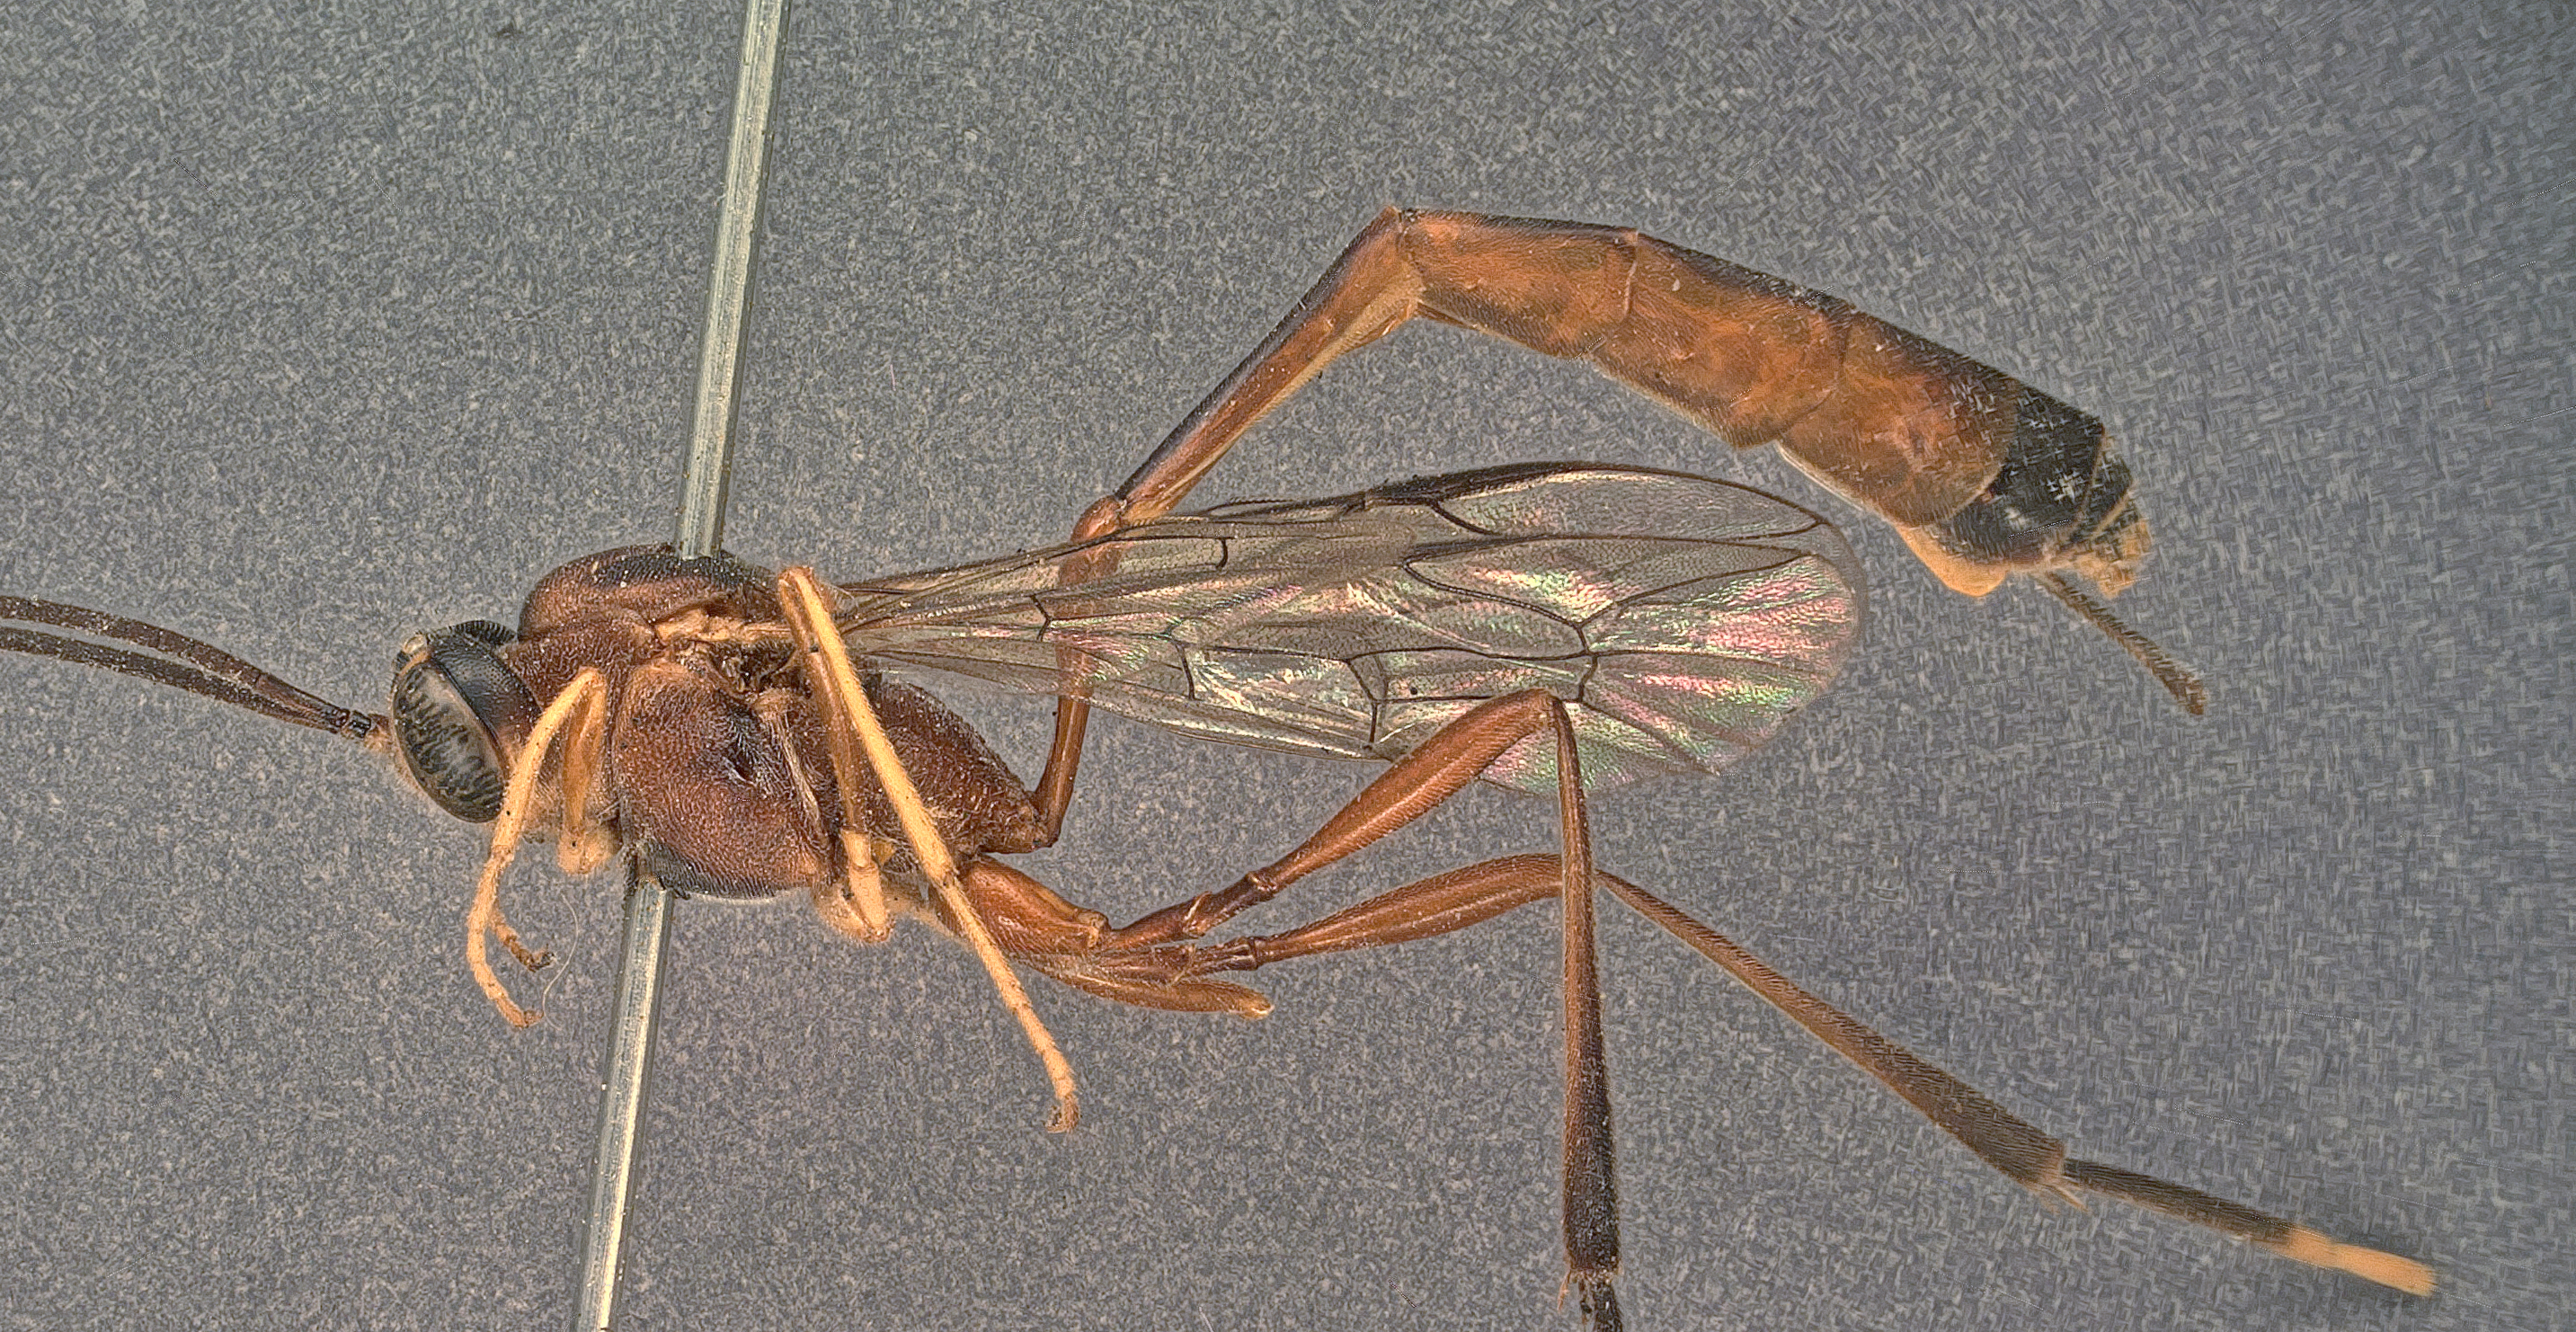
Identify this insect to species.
Barylyta coarctata
